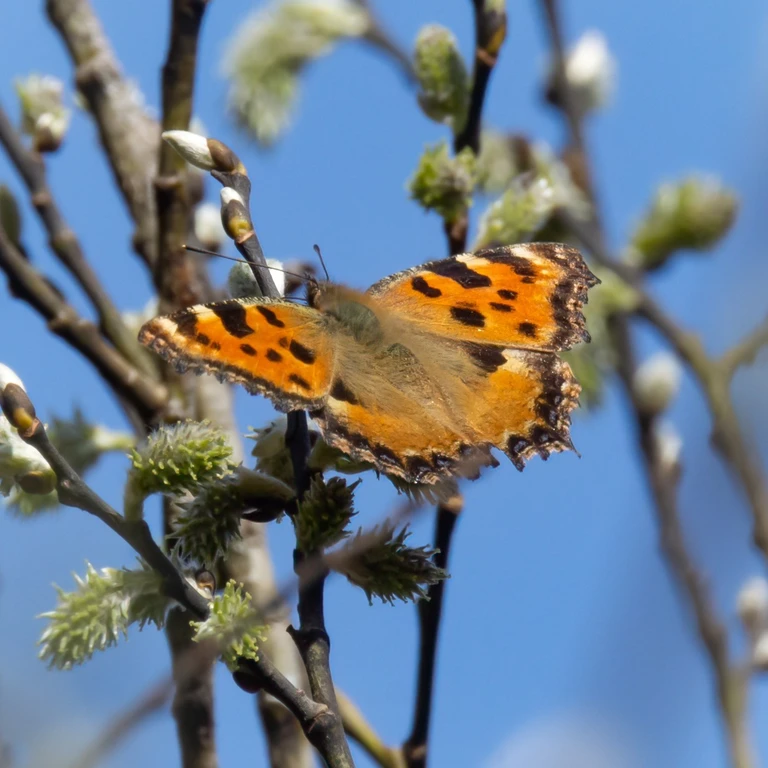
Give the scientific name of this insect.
Nymphalis polychloros
